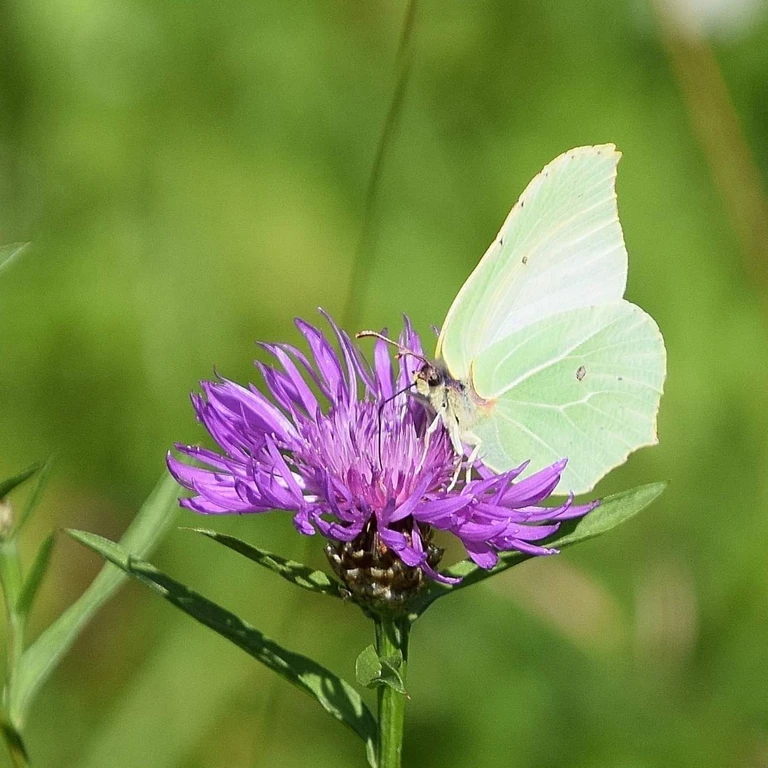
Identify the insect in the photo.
Gonepteryx rhamni
